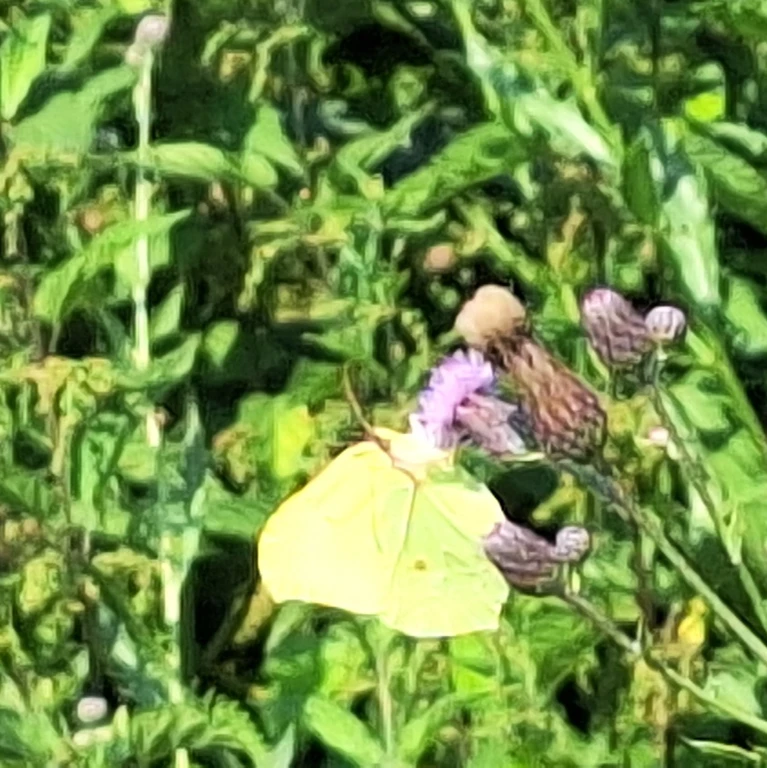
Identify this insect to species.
Gonepteryx rhamni
